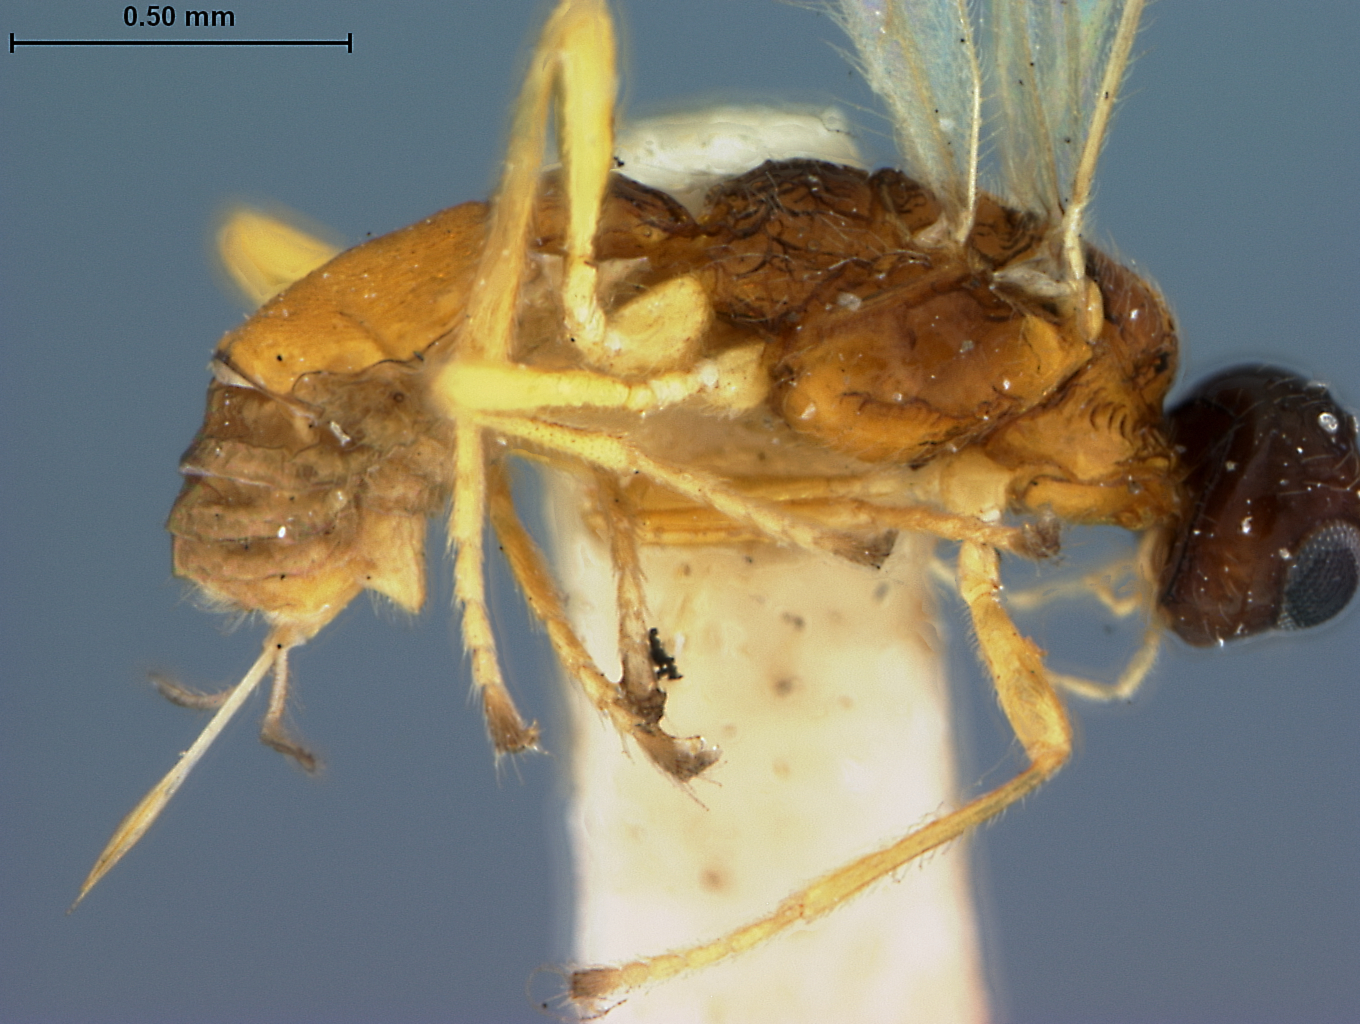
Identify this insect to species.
Rhyssalus loxoteniae
